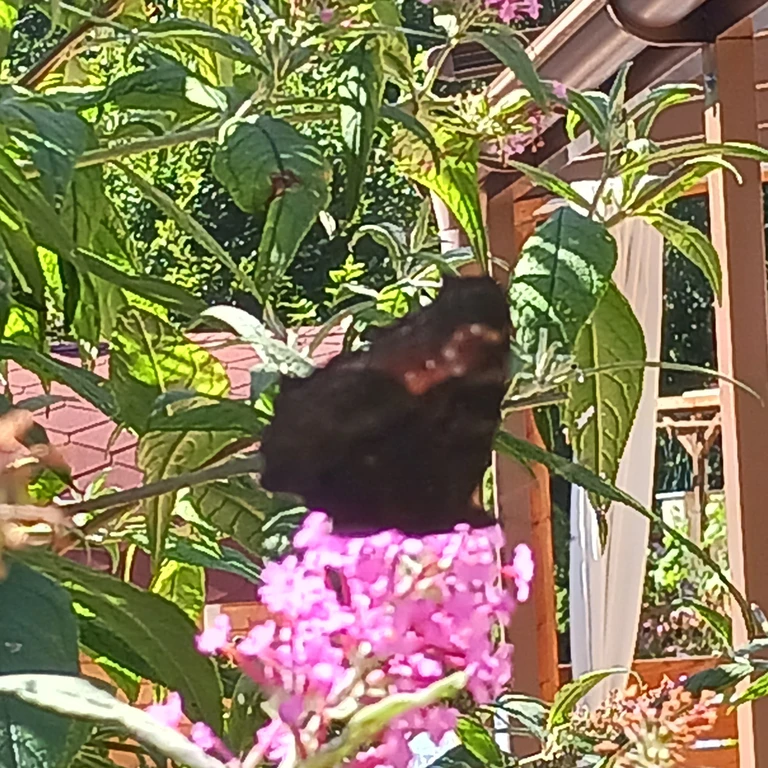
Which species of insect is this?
Aglais io
